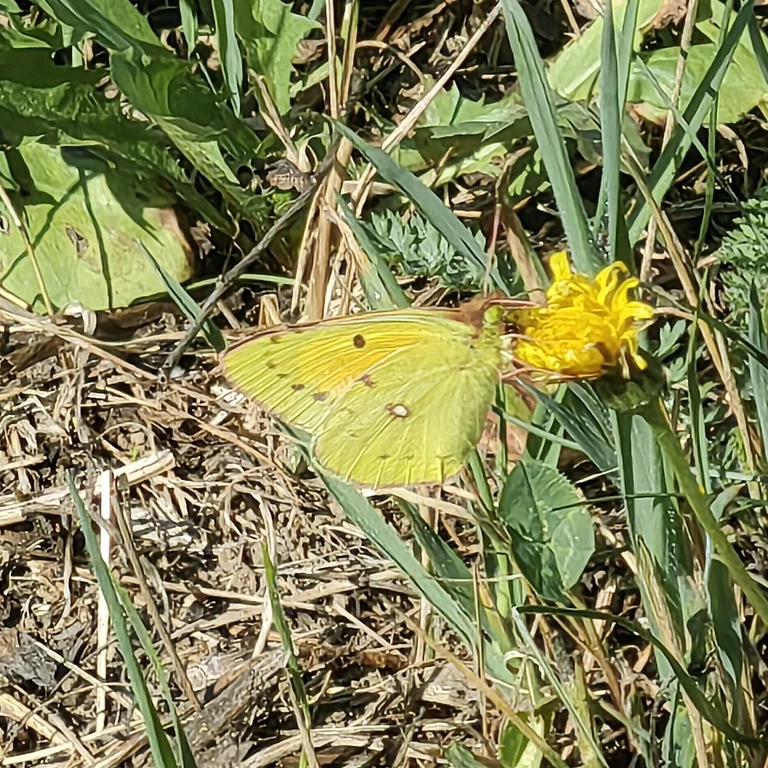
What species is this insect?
Colias croceus
